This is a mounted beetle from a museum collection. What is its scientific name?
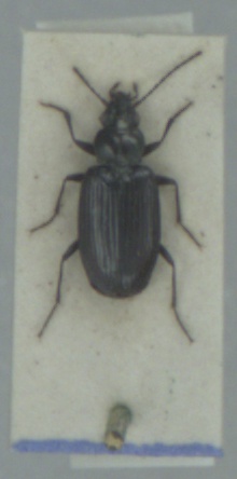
Bembidion prasinum
